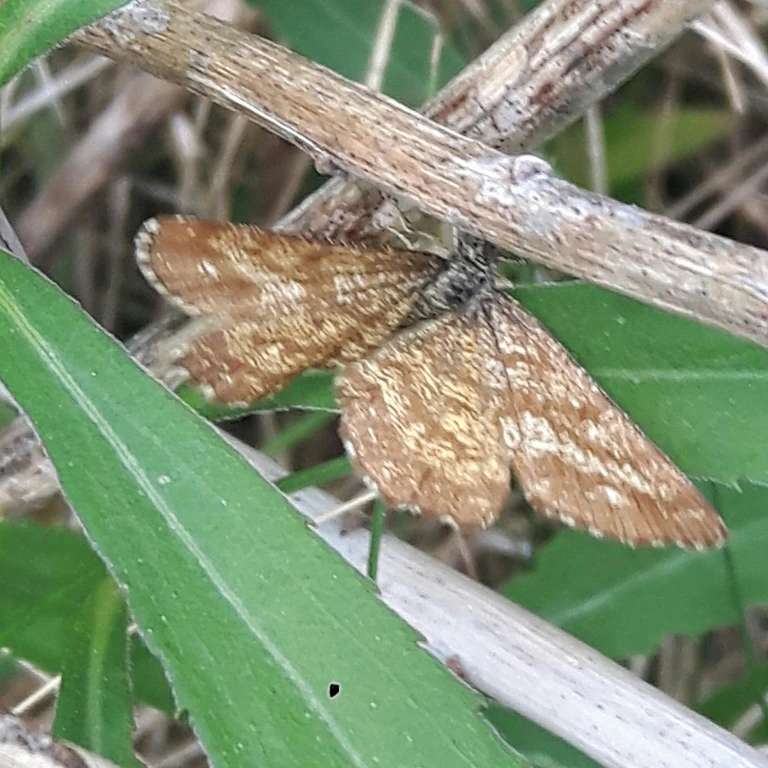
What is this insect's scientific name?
Ematurga atomaria
